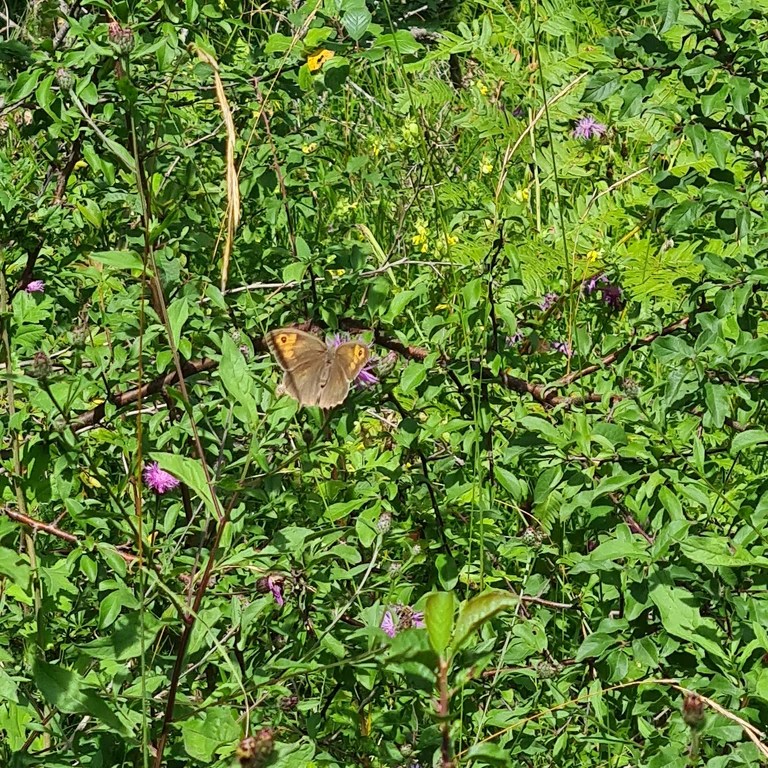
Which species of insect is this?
Maniola jurtina
